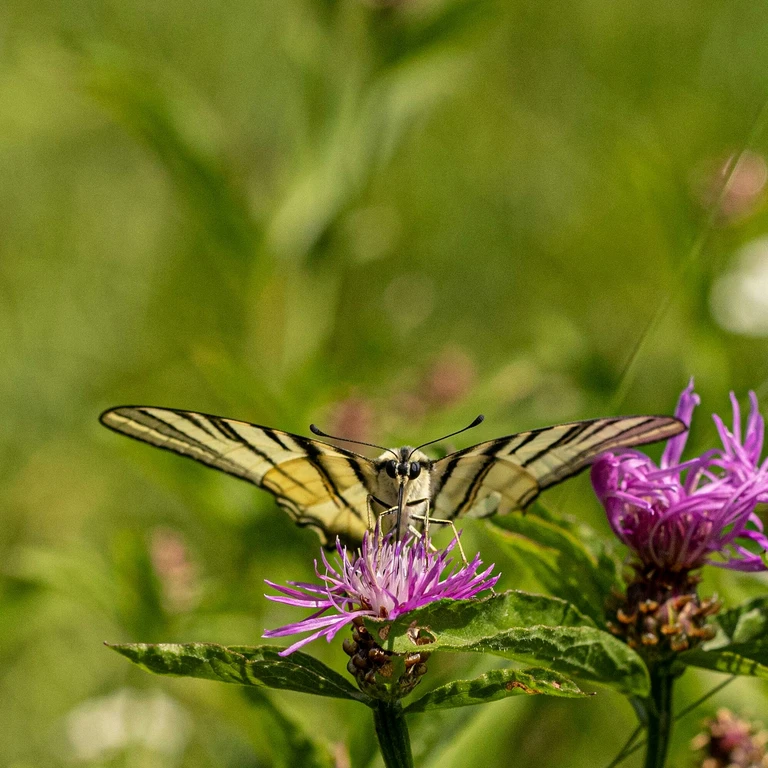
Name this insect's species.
Iphiclides podalirius
